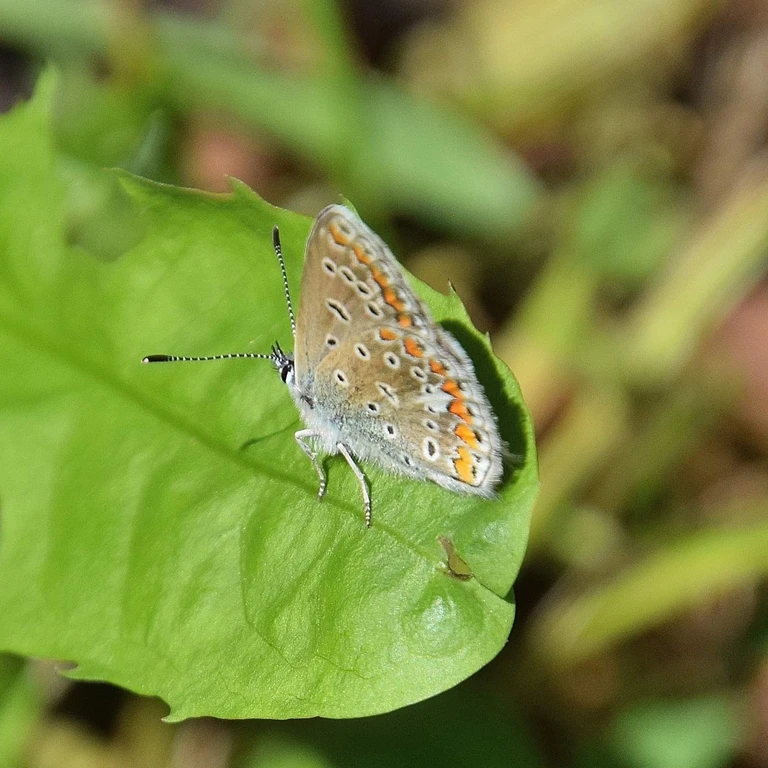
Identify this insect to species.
Polyommatus icarus
